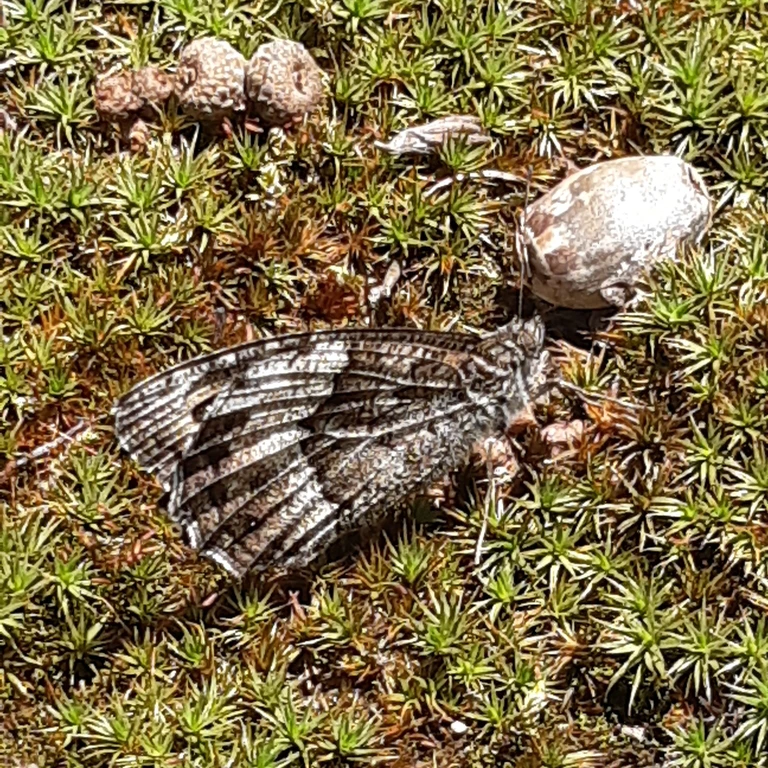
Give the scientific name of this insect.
Hipparchia fagi
